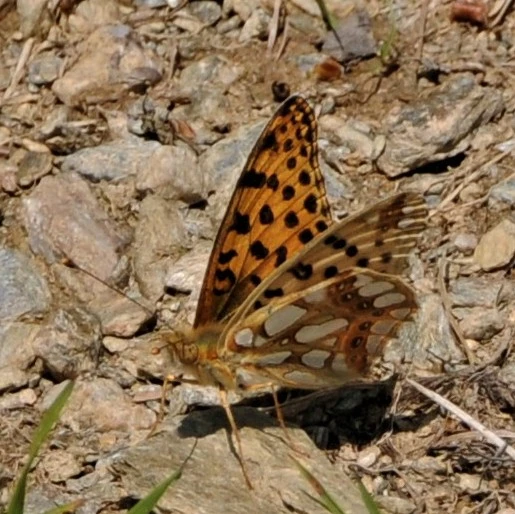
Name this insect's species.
Issoria lathonia
